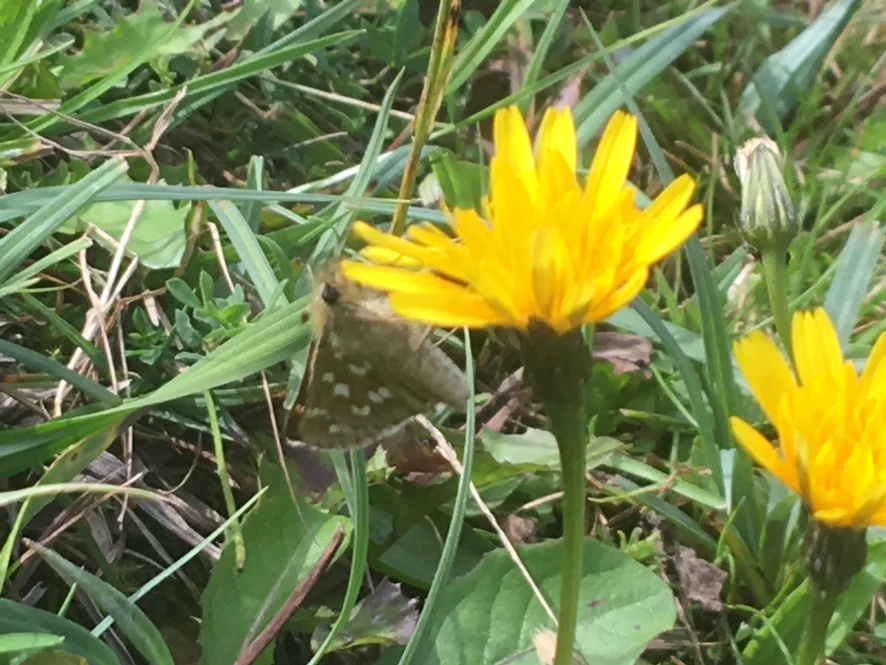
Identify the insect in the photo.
Hesperia comma
